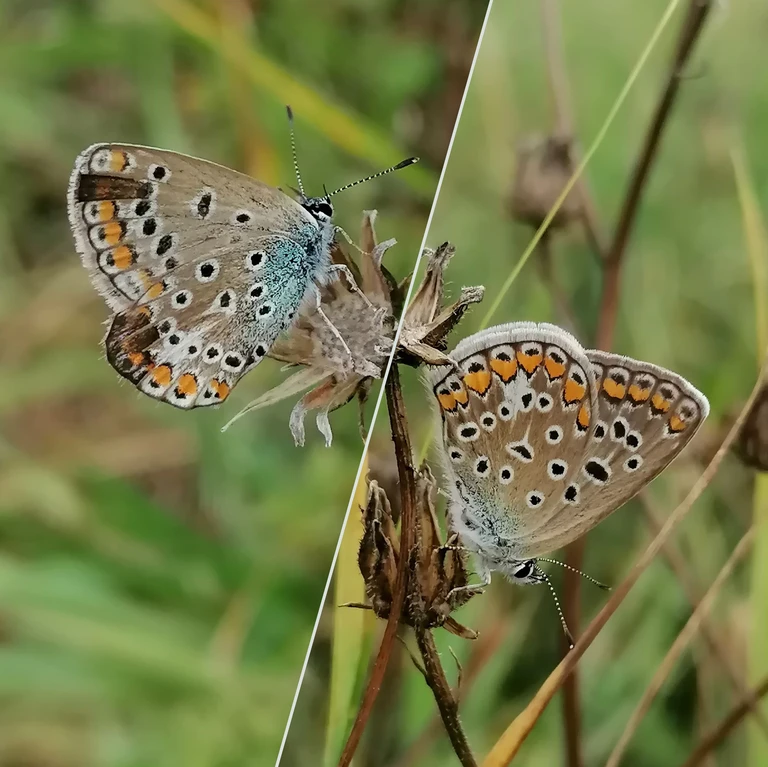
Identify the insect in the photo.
Polyommatus icarus
